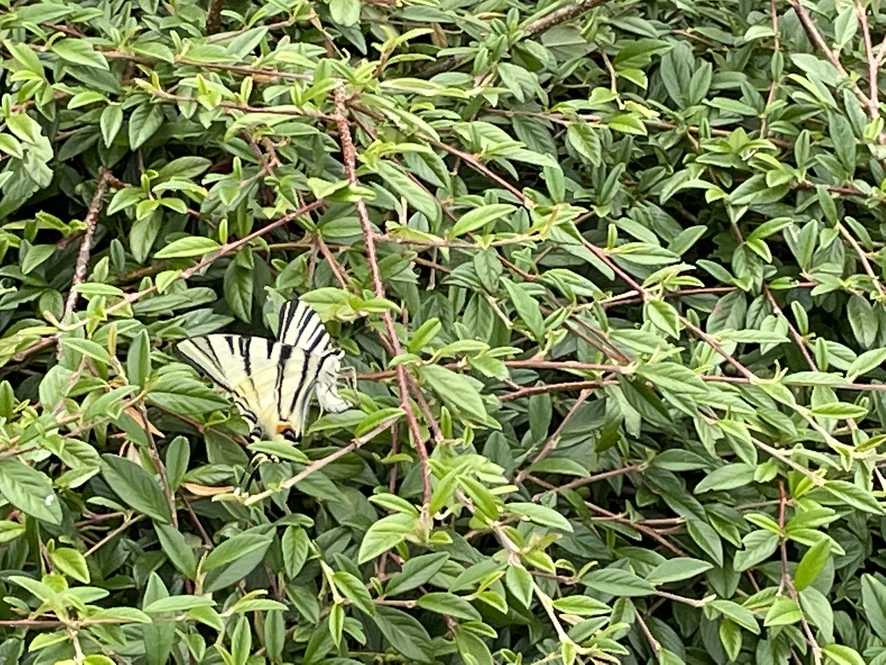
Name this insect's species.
Iphiclides podalirius
